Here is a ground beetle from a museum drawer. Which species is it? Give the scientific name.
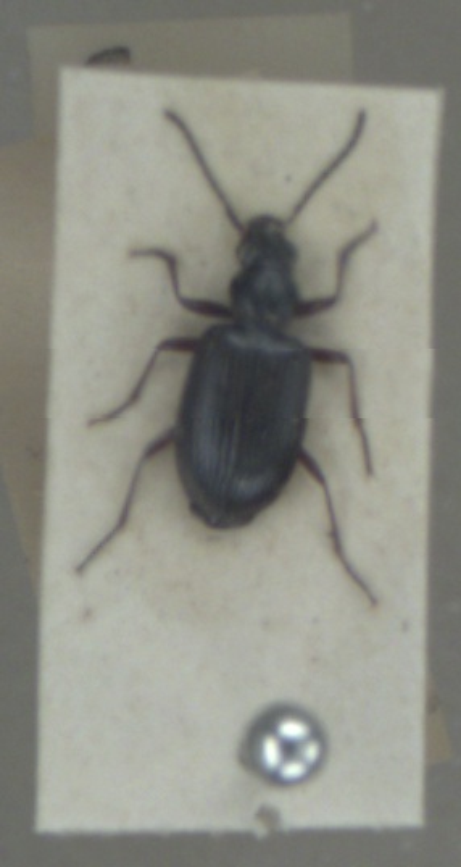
Bembidion punctulatum
